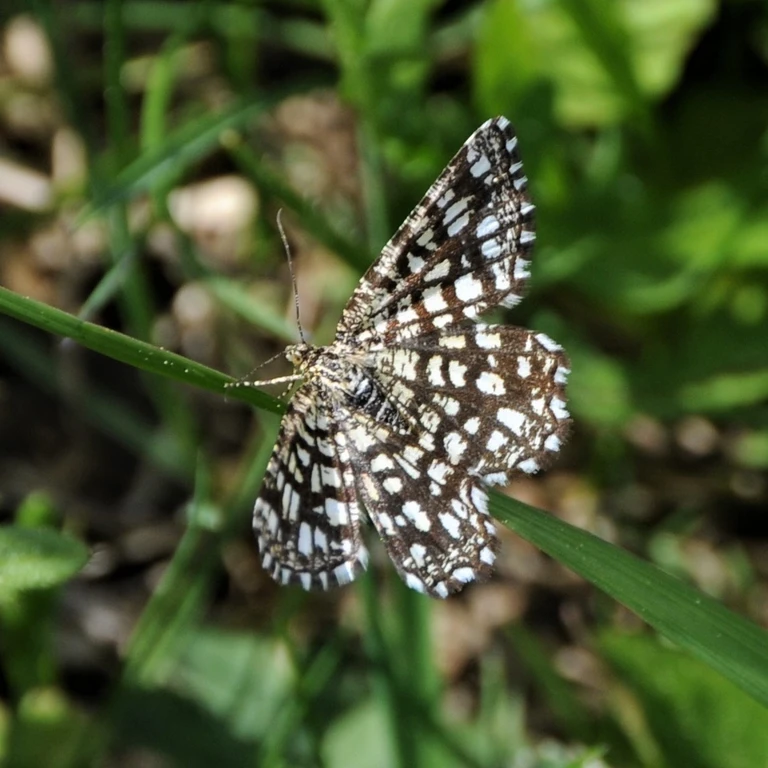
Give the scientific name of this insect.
Chiasmia clathrata
